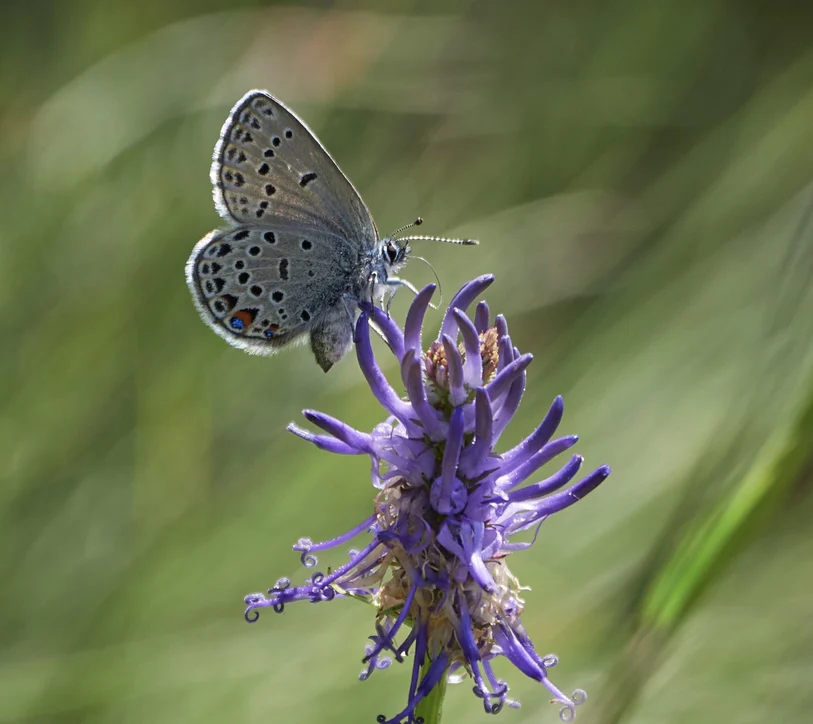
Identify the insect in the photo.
Agriades optilete (also Vacciniina optilete)
